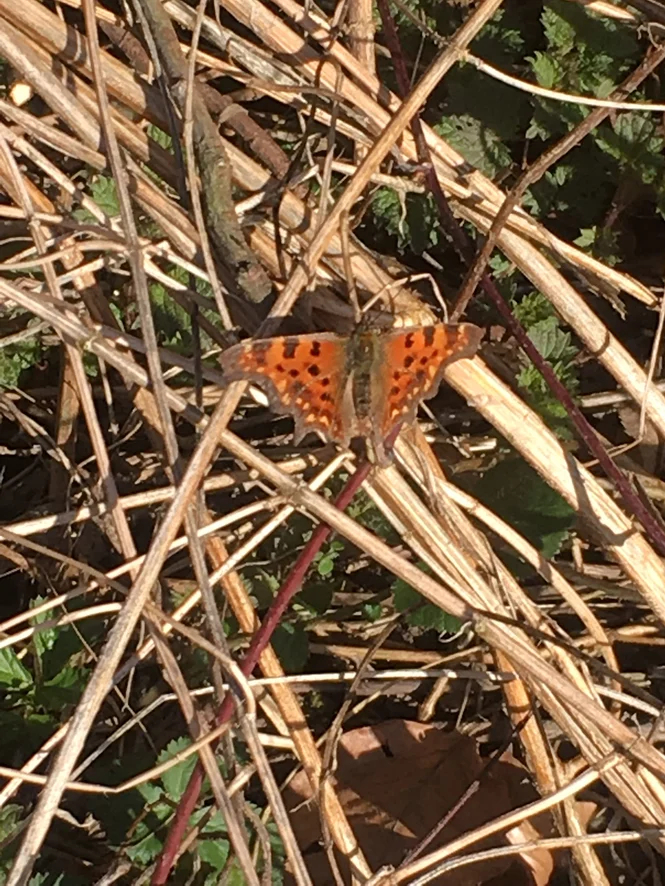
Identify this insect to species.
Polygonia c-album
